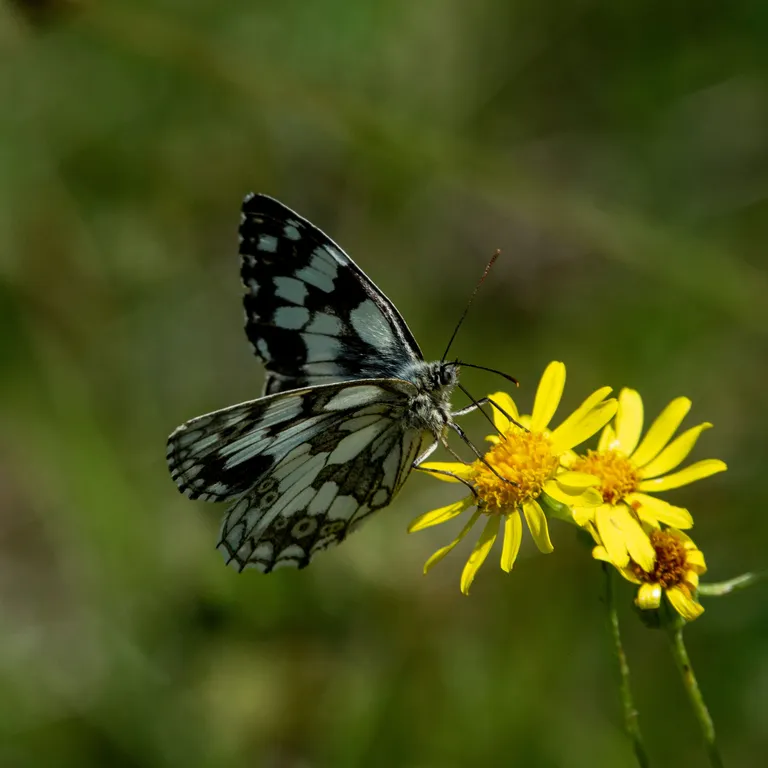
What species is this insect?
Melanargia galathea
